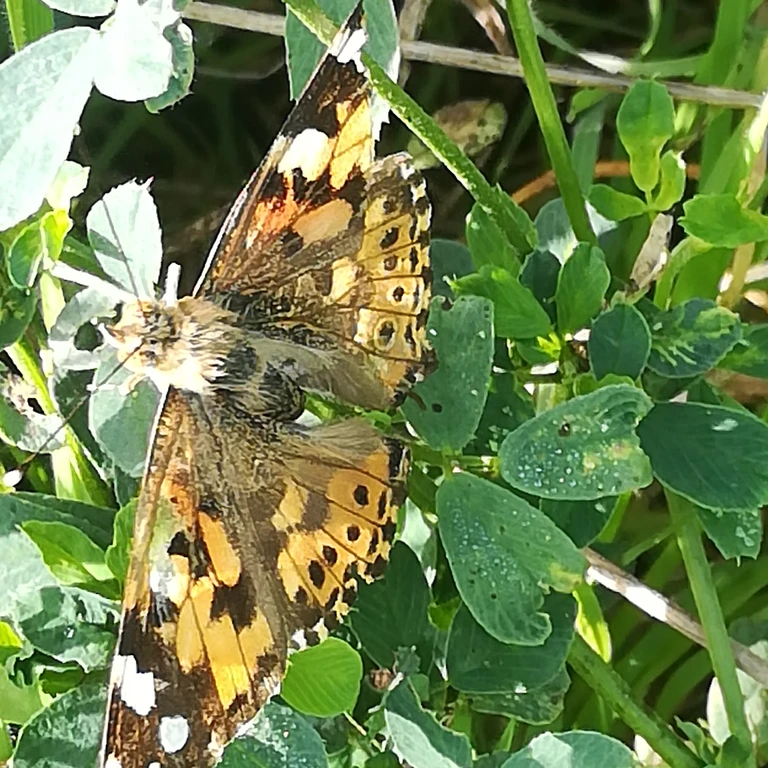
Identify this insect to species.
Vanessa cardui
